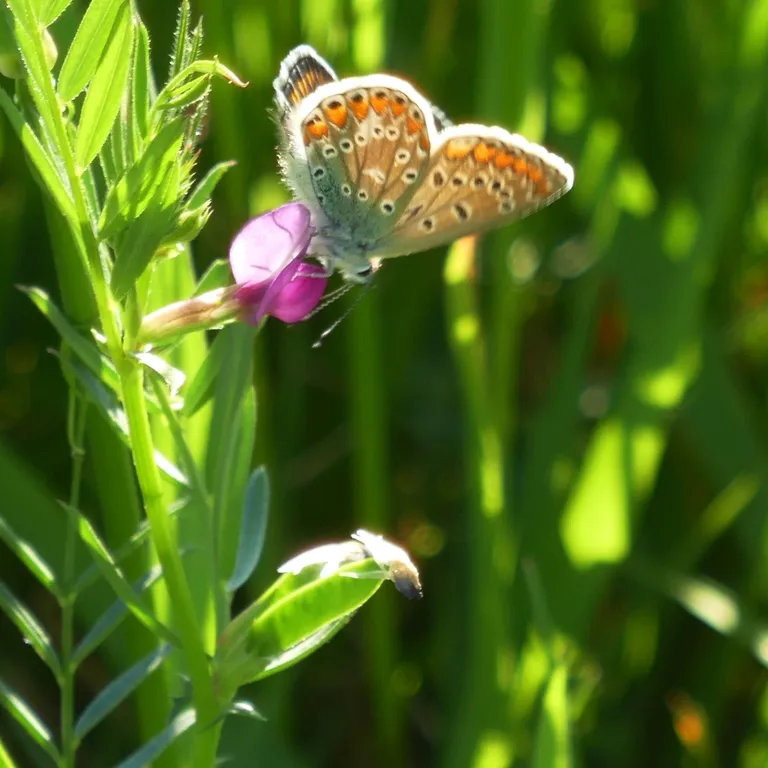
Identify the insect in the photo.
Polyommatus icarus
